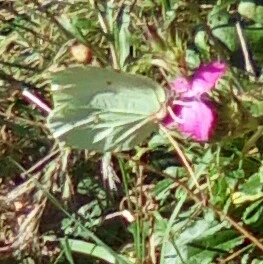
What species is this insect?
Gonepteryx rhamni
